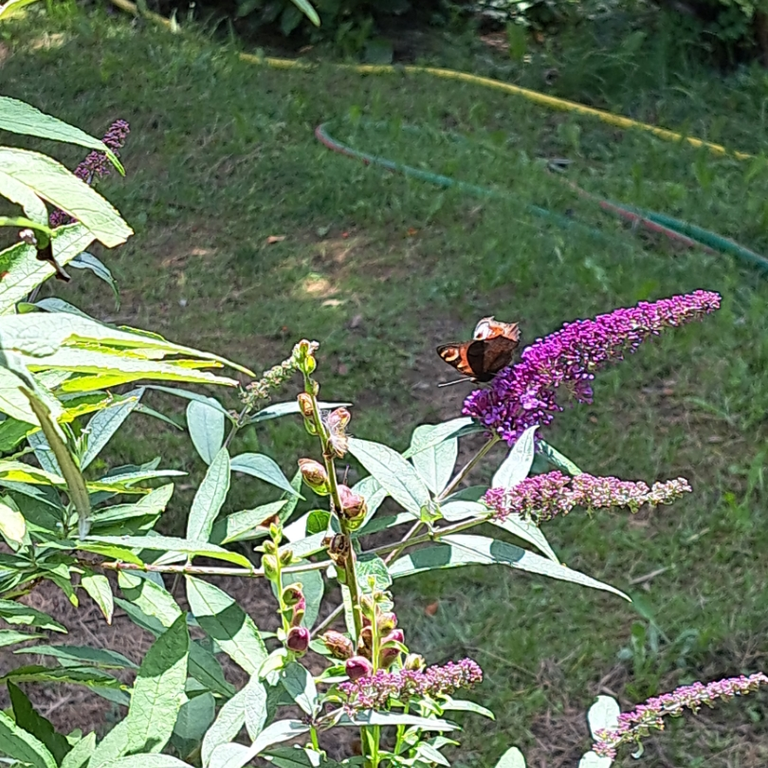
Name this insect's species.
Aglais io
